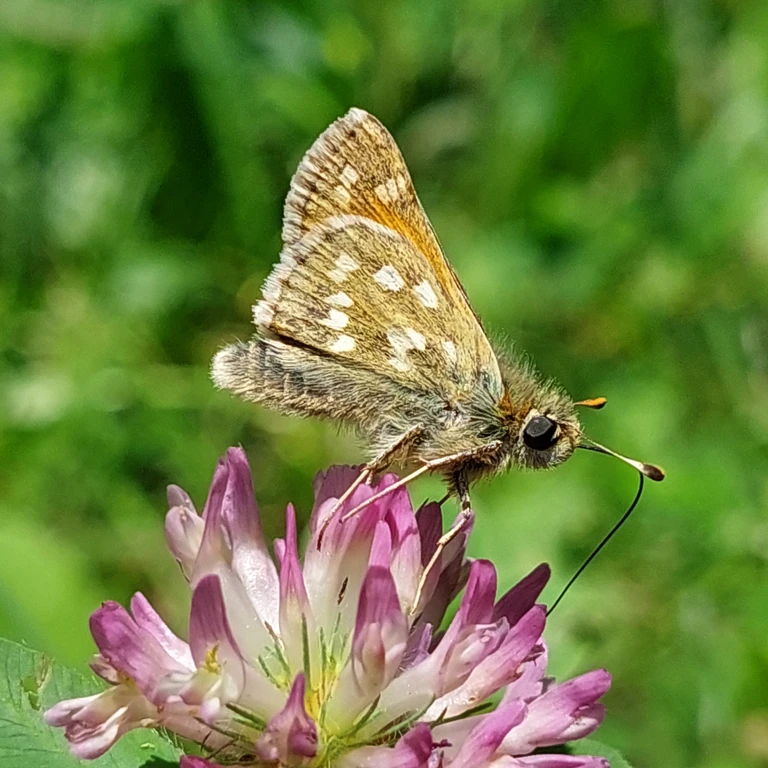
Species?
Hesperia comma
